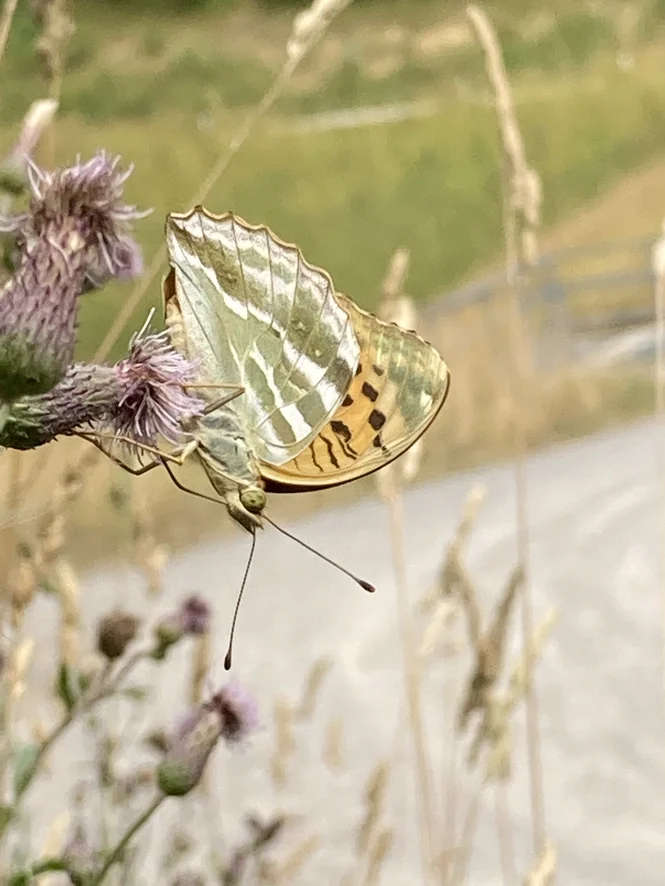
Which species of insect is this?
Argynnis paphia
